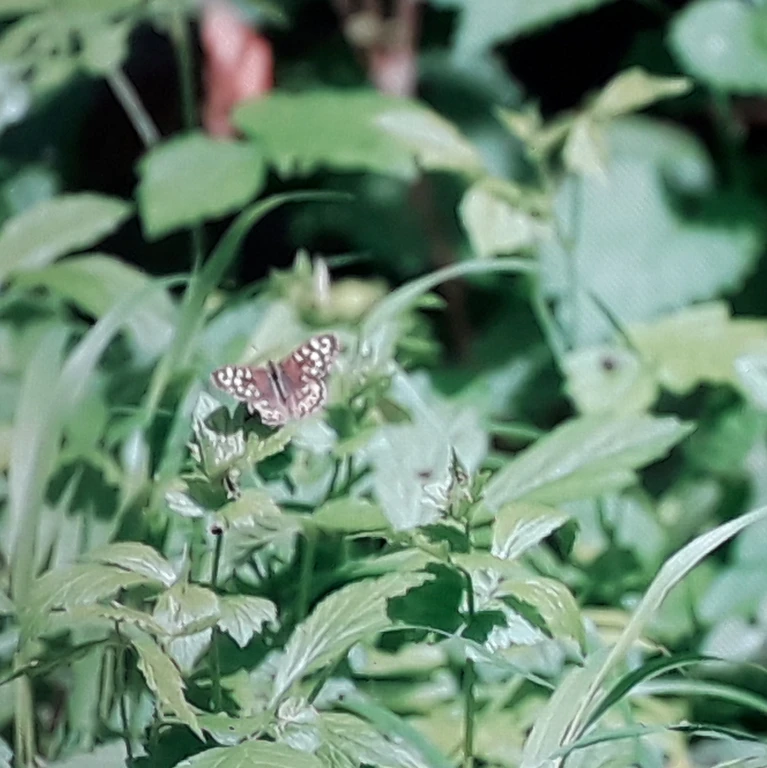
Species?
Pararge aegeria
